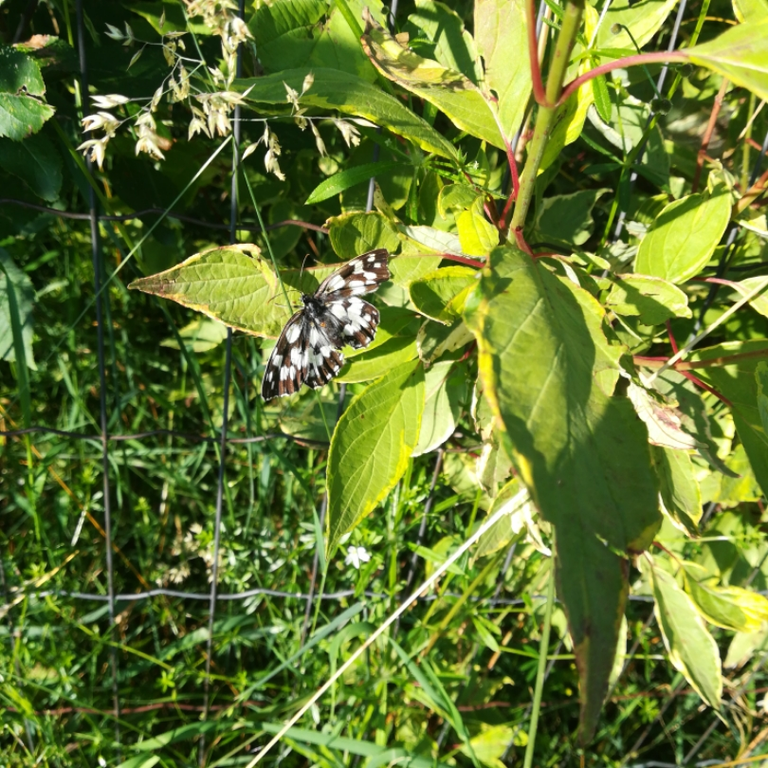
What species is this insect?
Melanargia galathea
